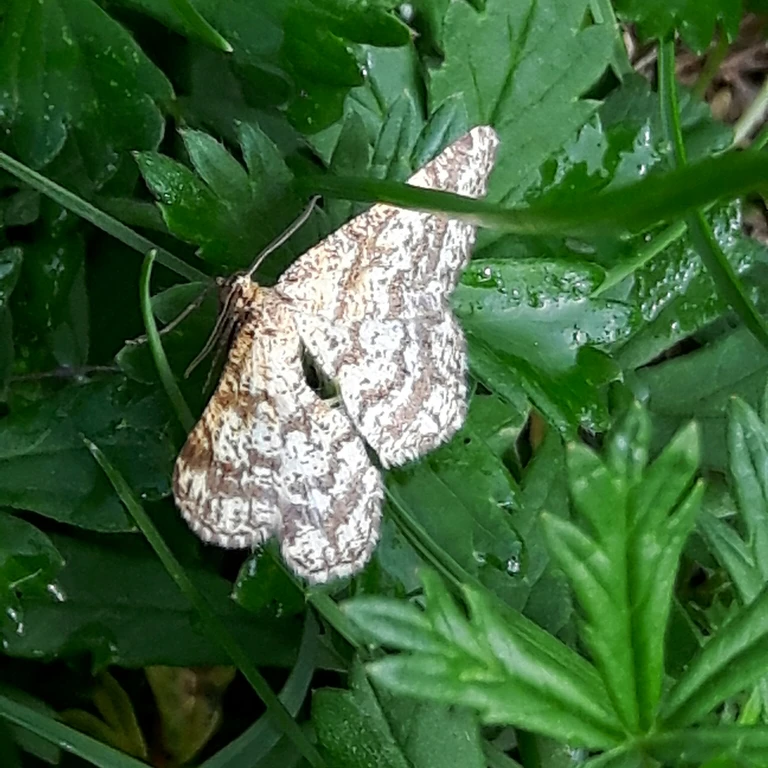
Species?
Ematurga atomaria
